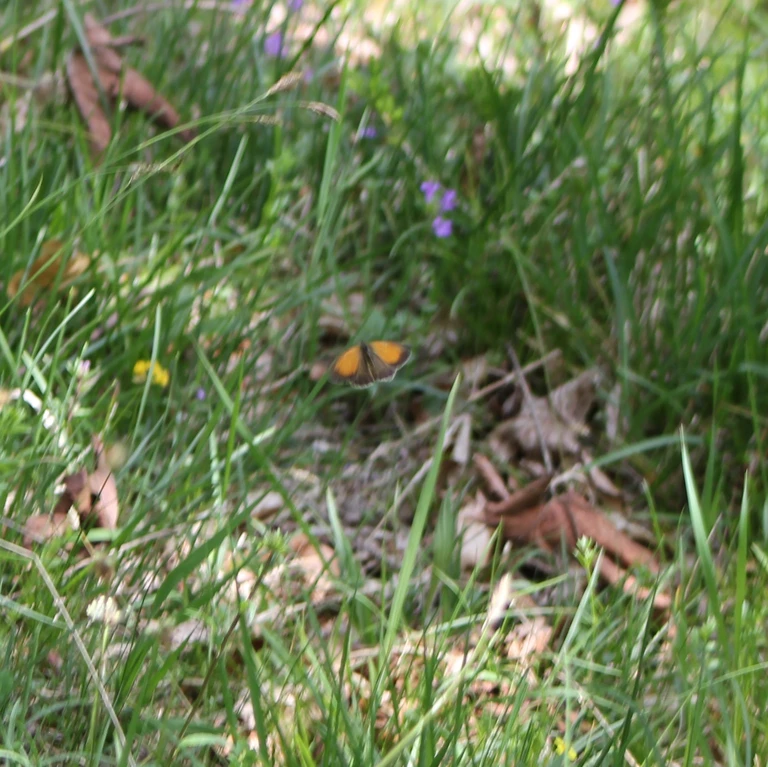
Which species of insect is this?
Coenonympha pamphilus
